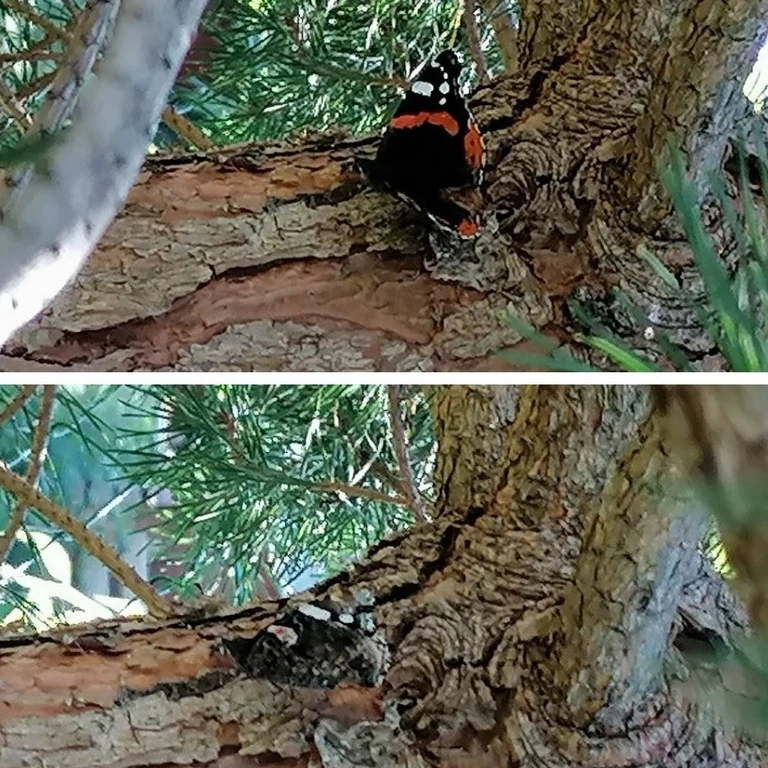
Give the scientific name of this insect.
Vanessa atalanta
